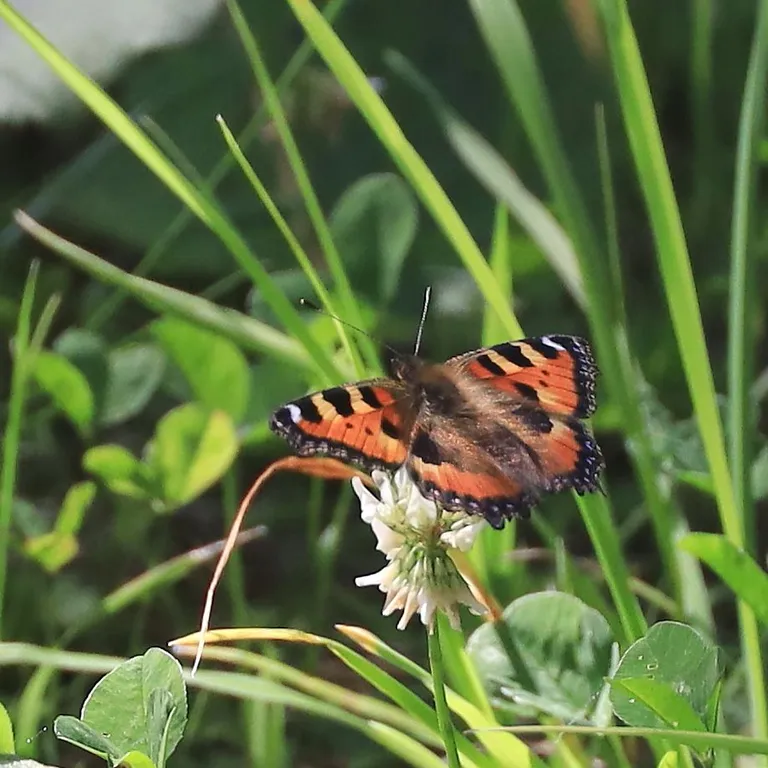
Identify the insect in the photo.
Aglais urticae
